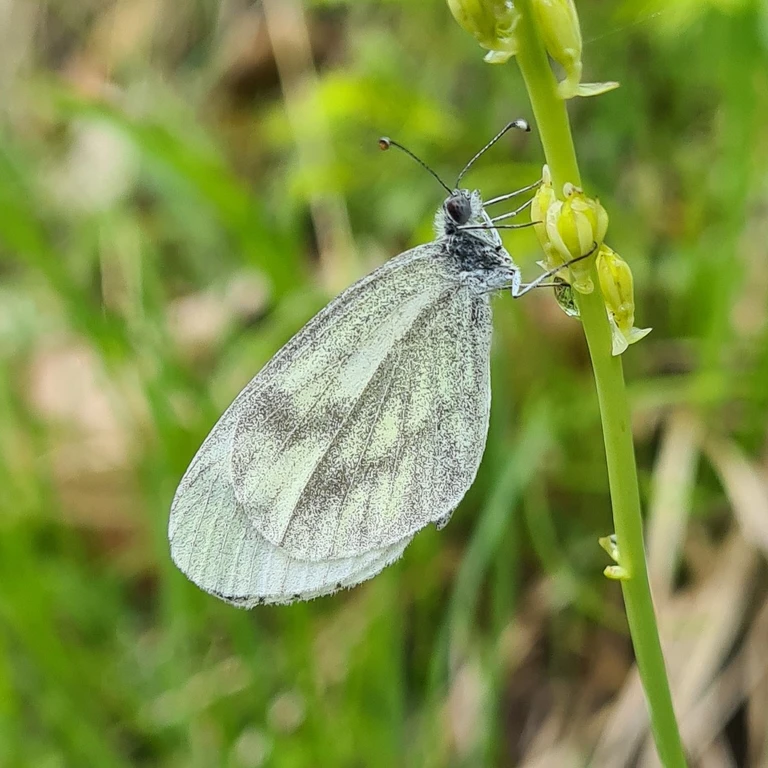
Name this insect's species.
Leptidea sinapis/juvernica
